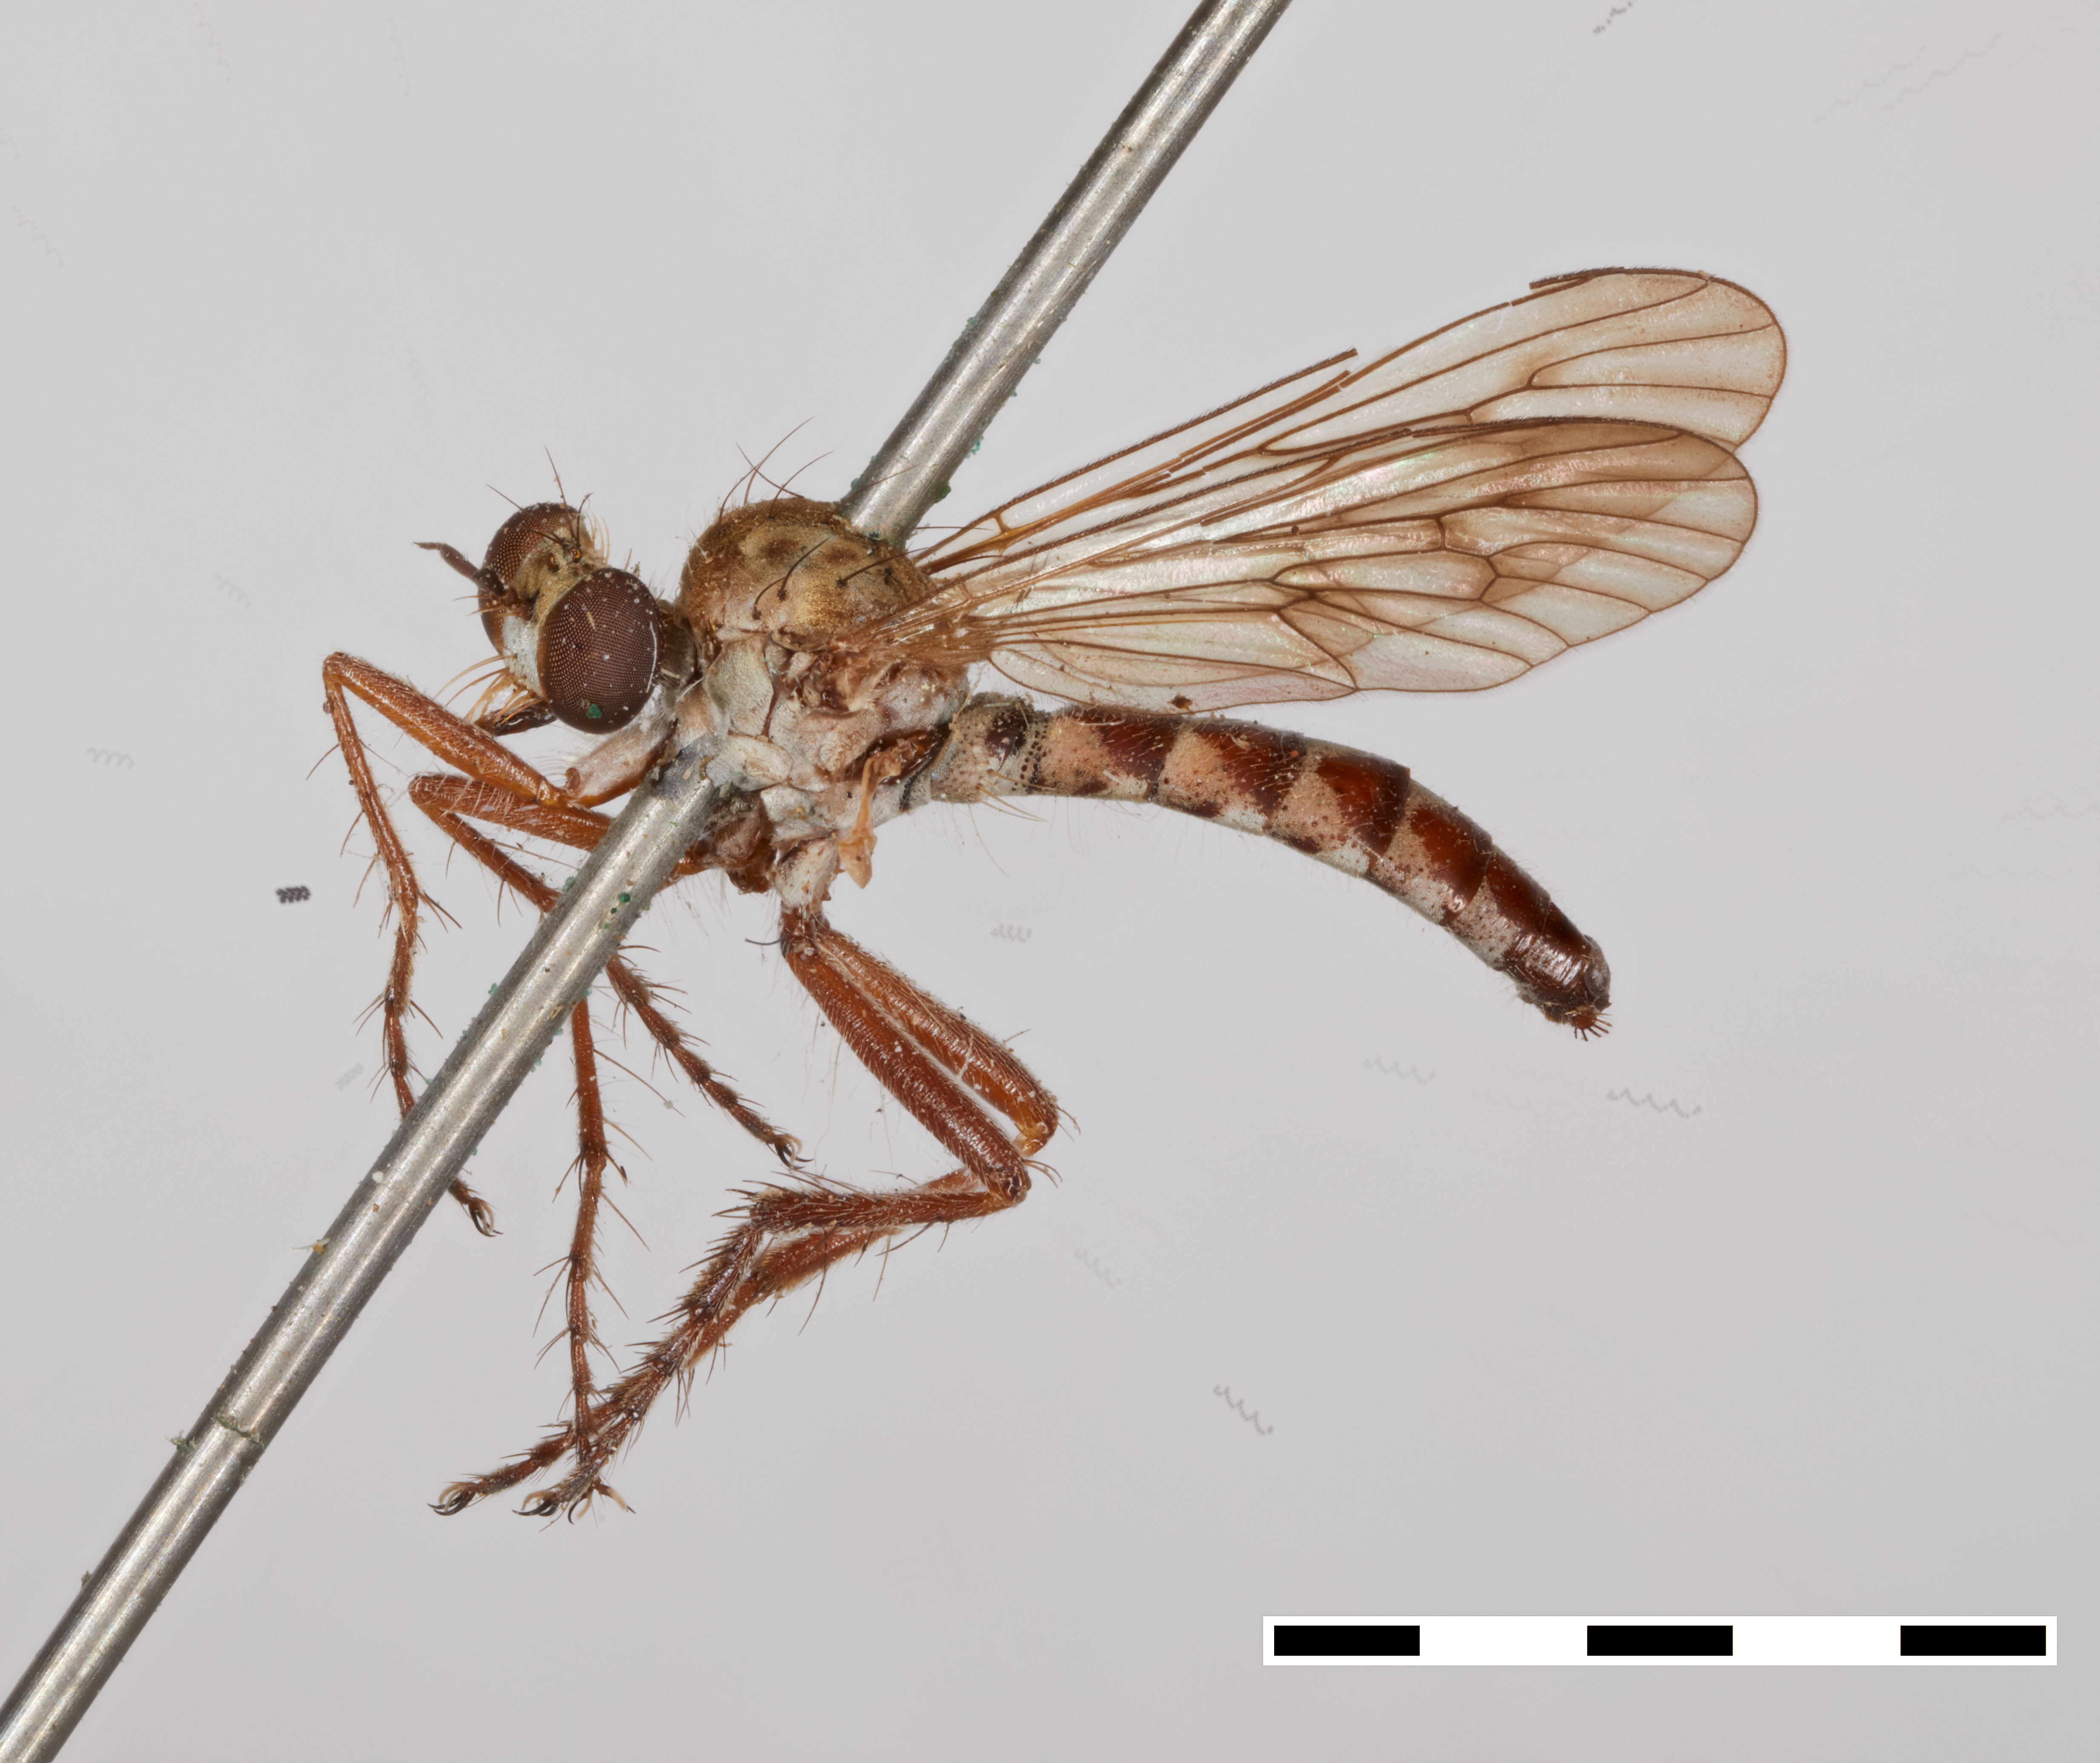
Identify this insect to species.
Metapogon gilvipes
